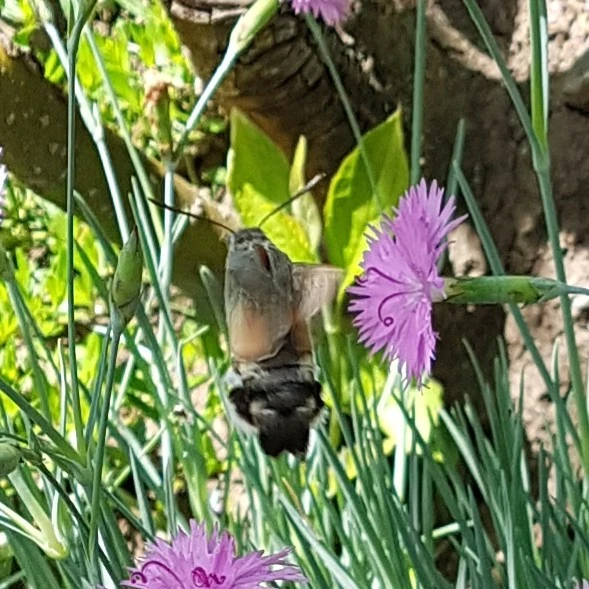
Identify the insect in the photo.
Macroglossum stellatarum
